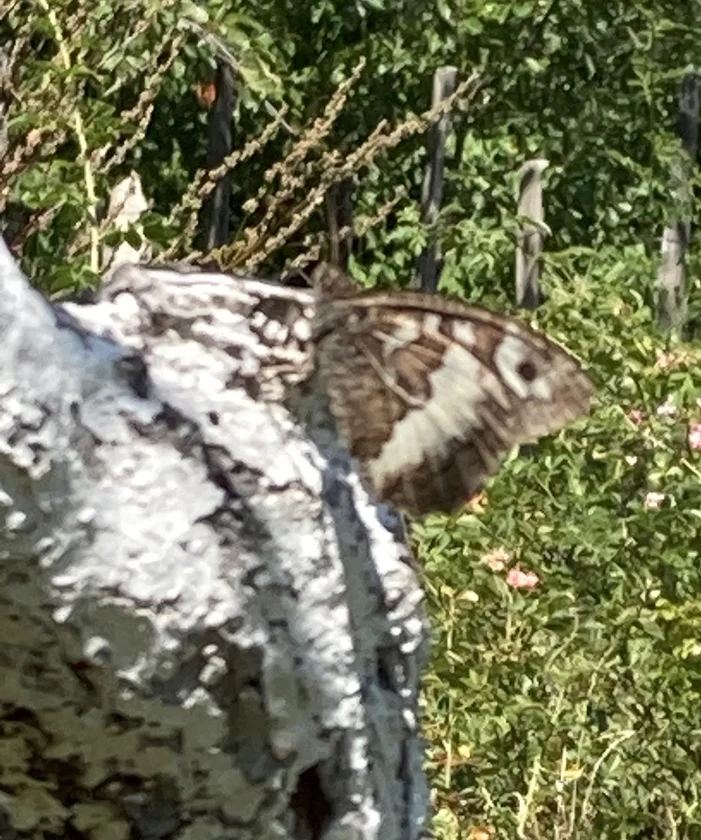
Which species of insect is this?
Brintesia circe
